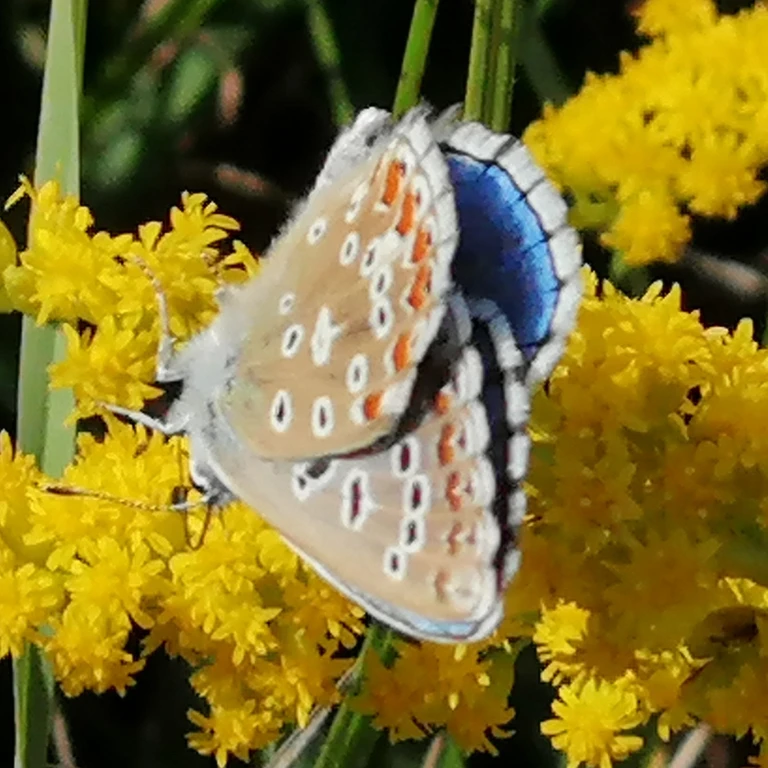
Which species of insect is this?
Lysandra bellargus
